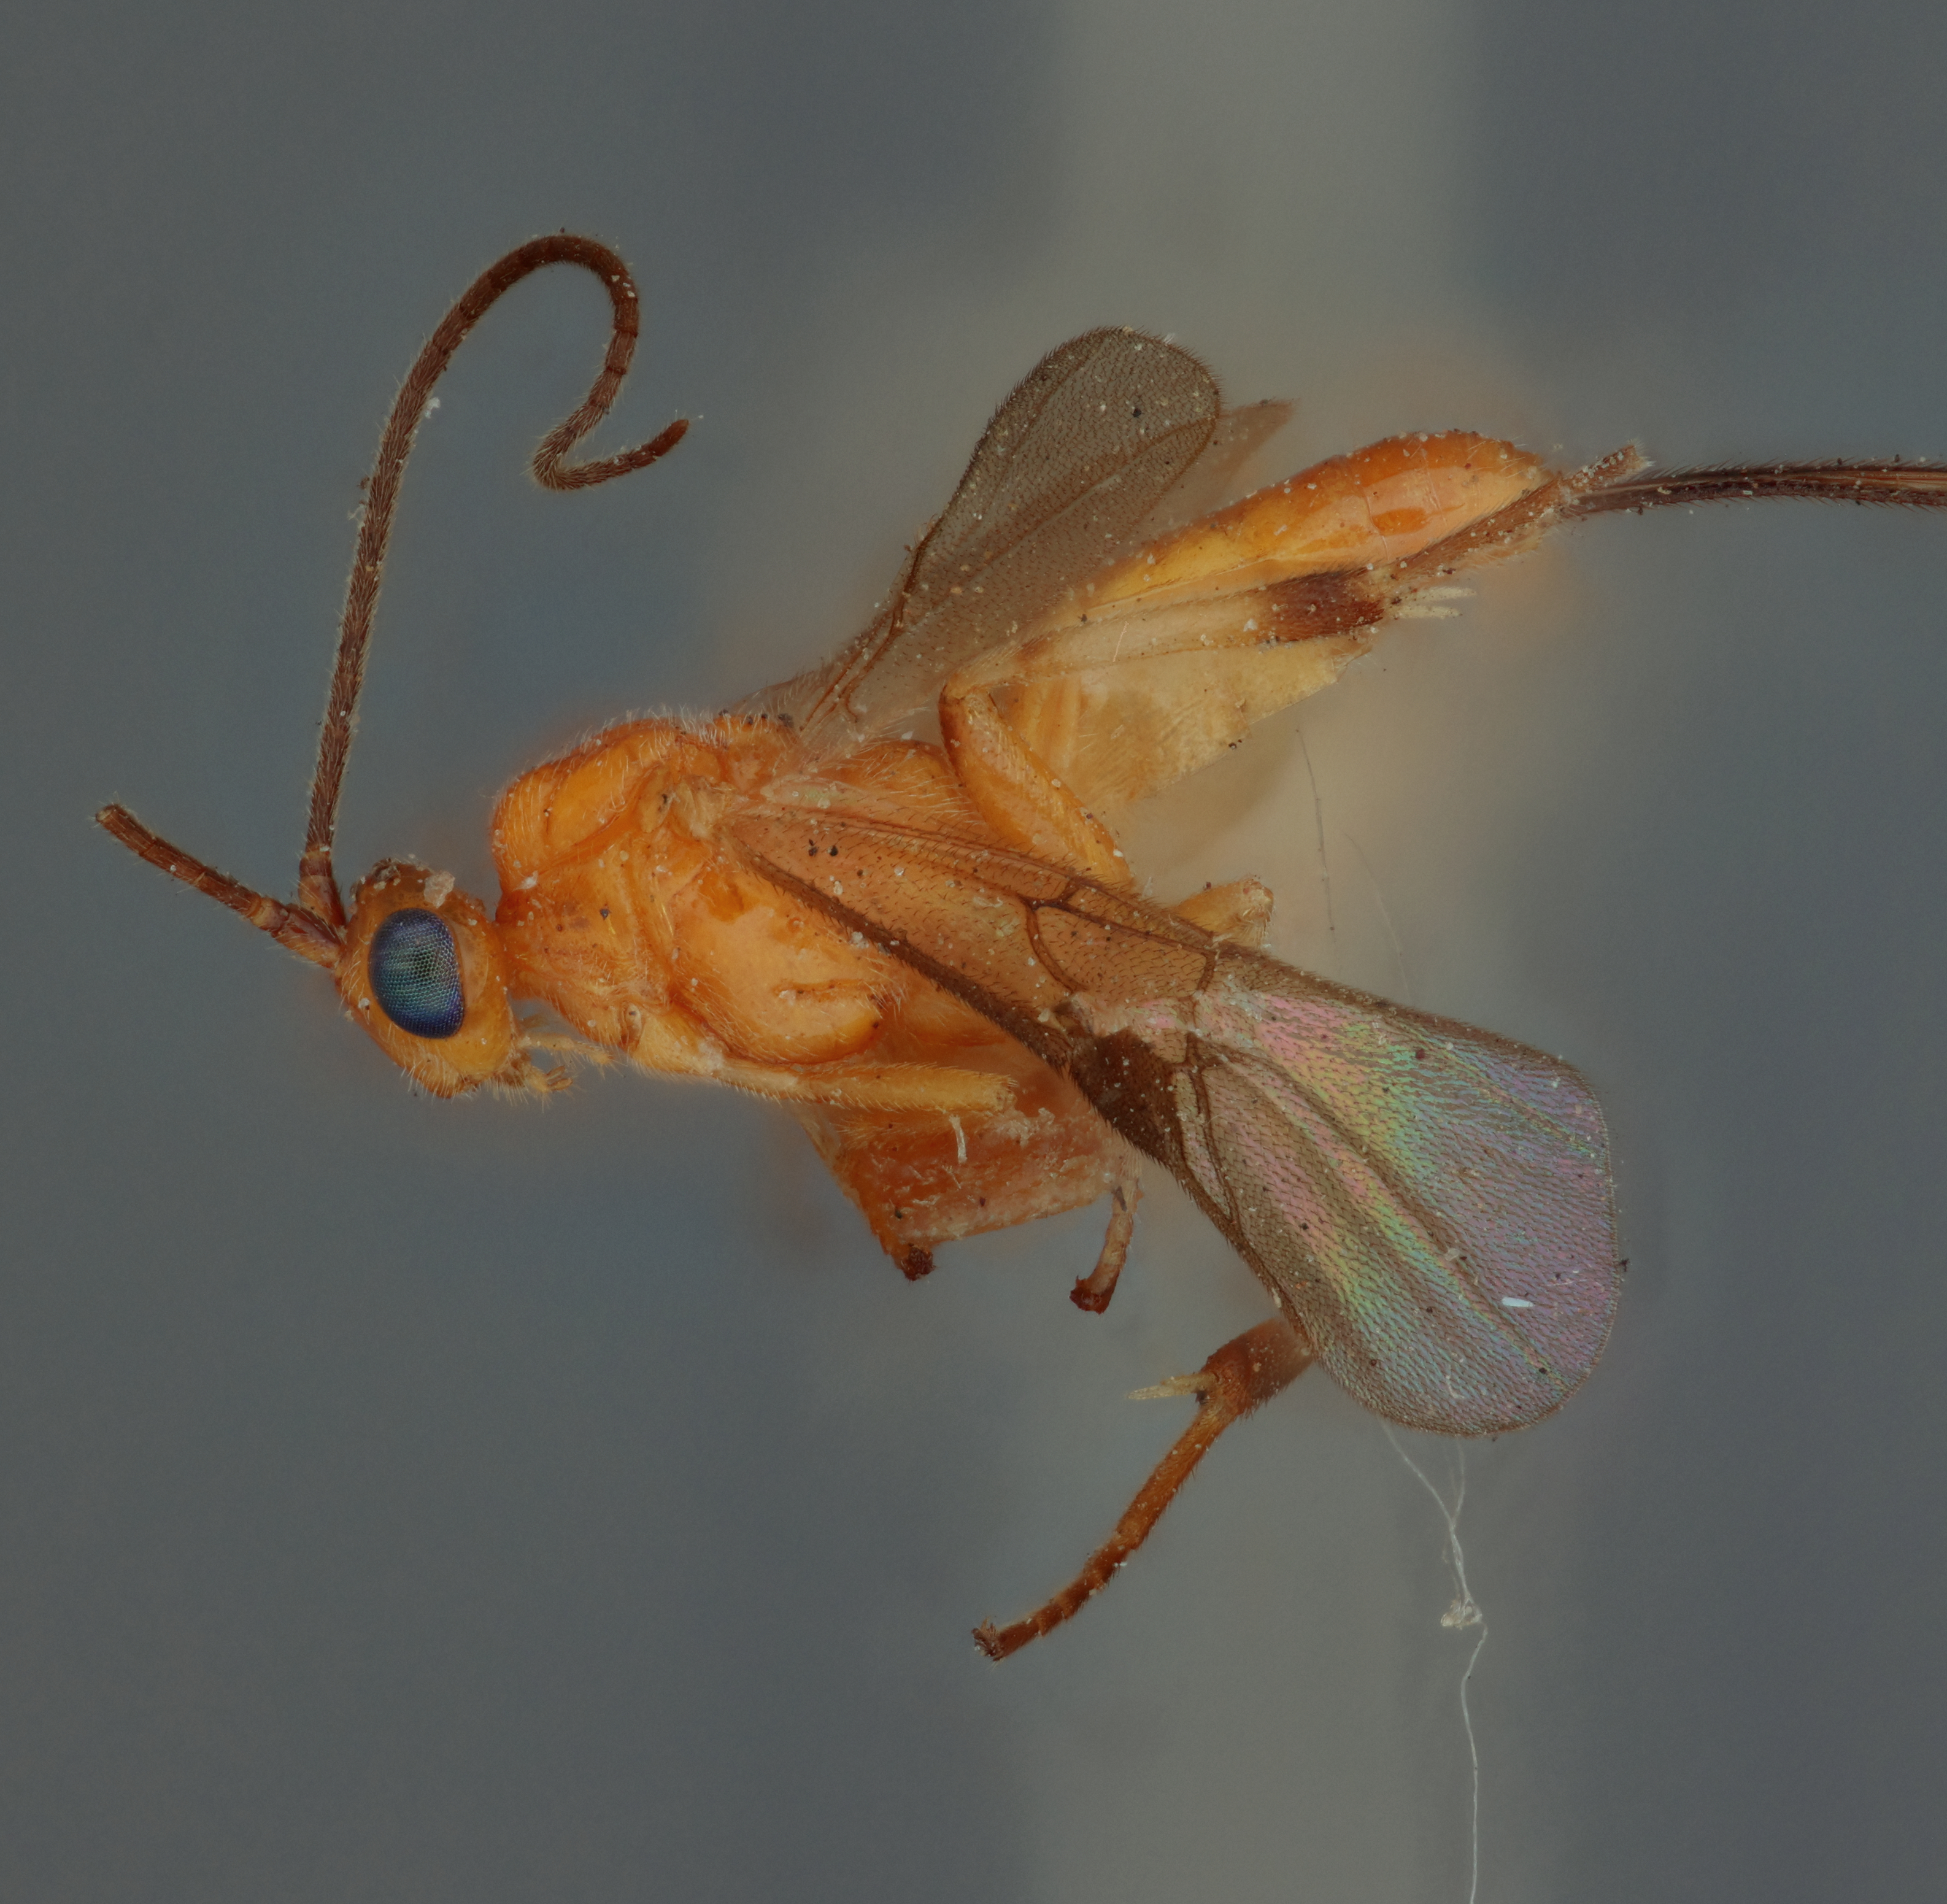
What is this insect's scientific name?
Bassus immaculatus
